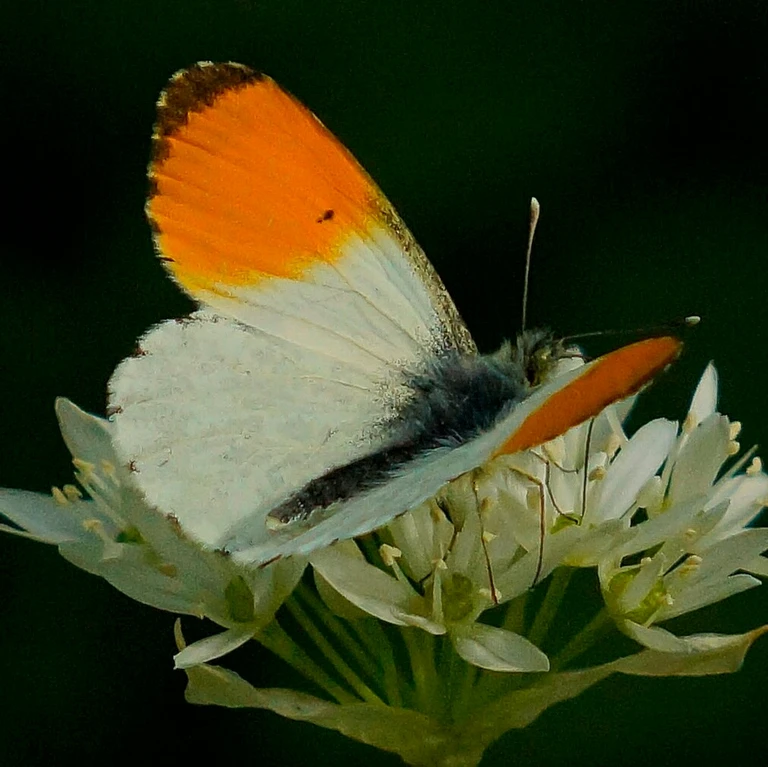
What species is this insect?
Anthocharis cardamines
